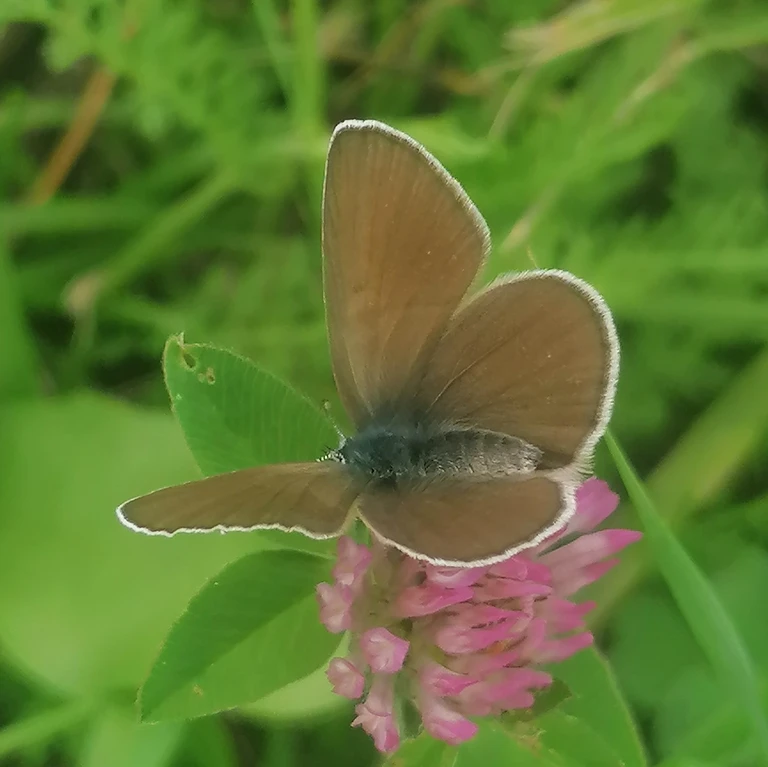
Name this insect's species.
Cyaniris semiargus
